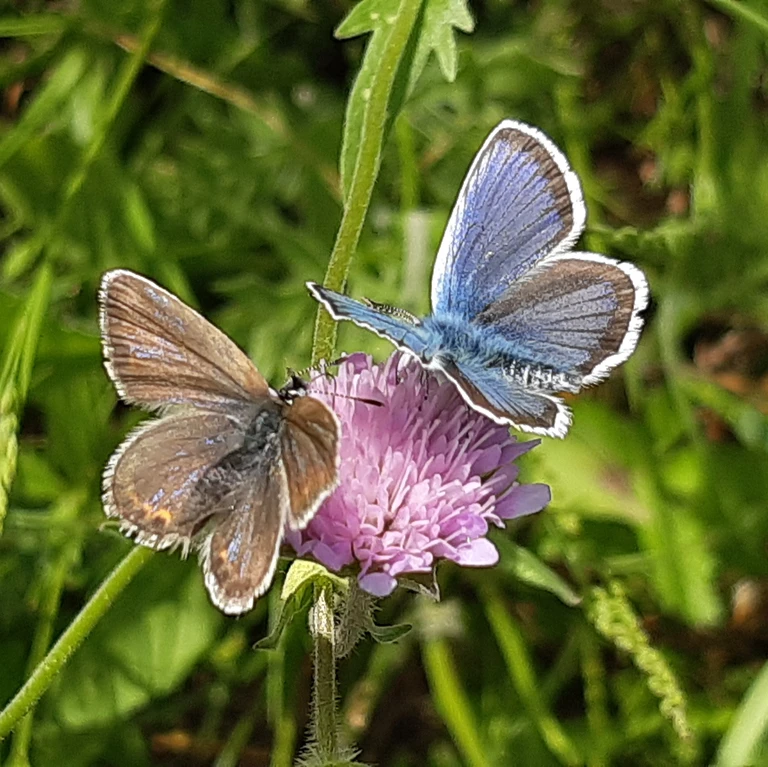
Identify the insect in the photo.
Plebejus argus
